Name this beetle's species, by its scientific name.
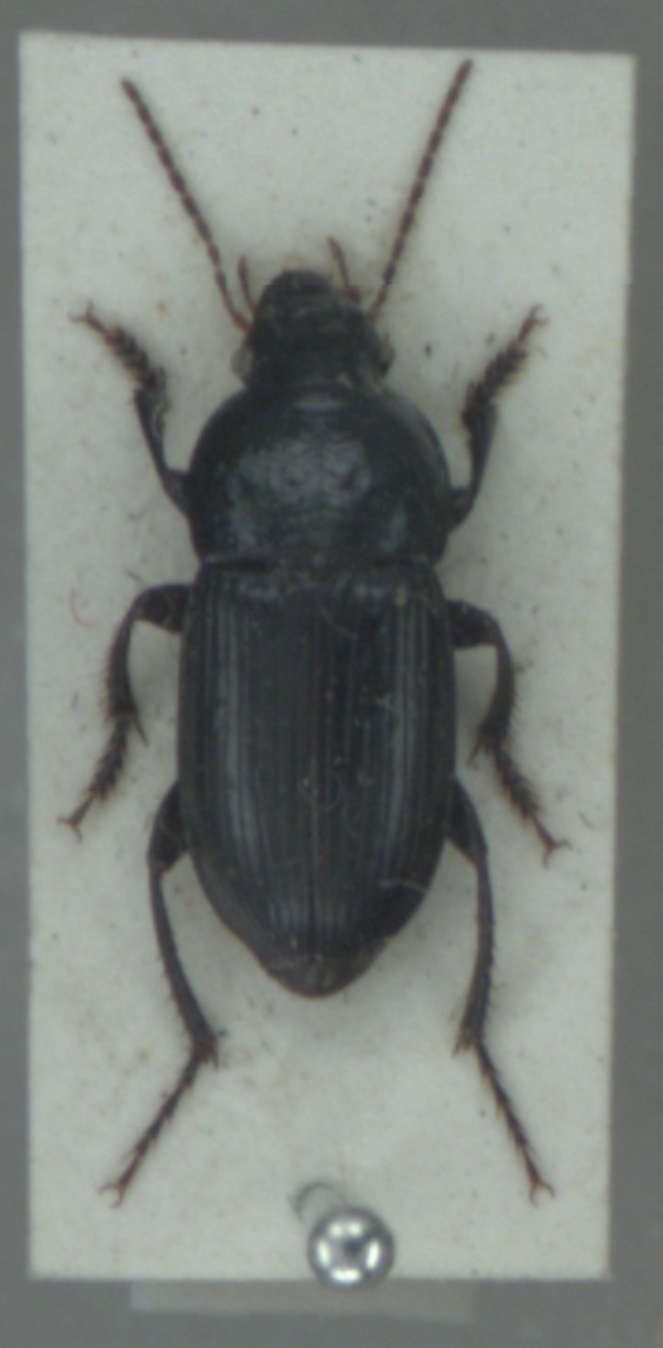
Harpalus dimidiatus
